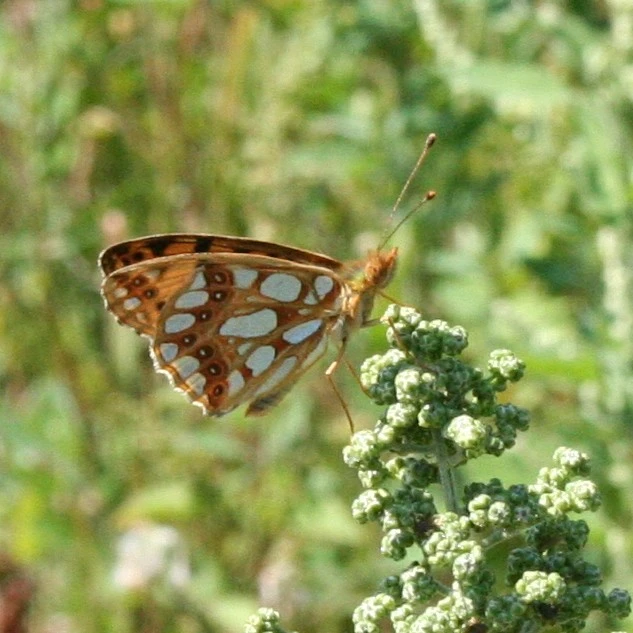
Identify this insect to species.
Issoria lathonia
